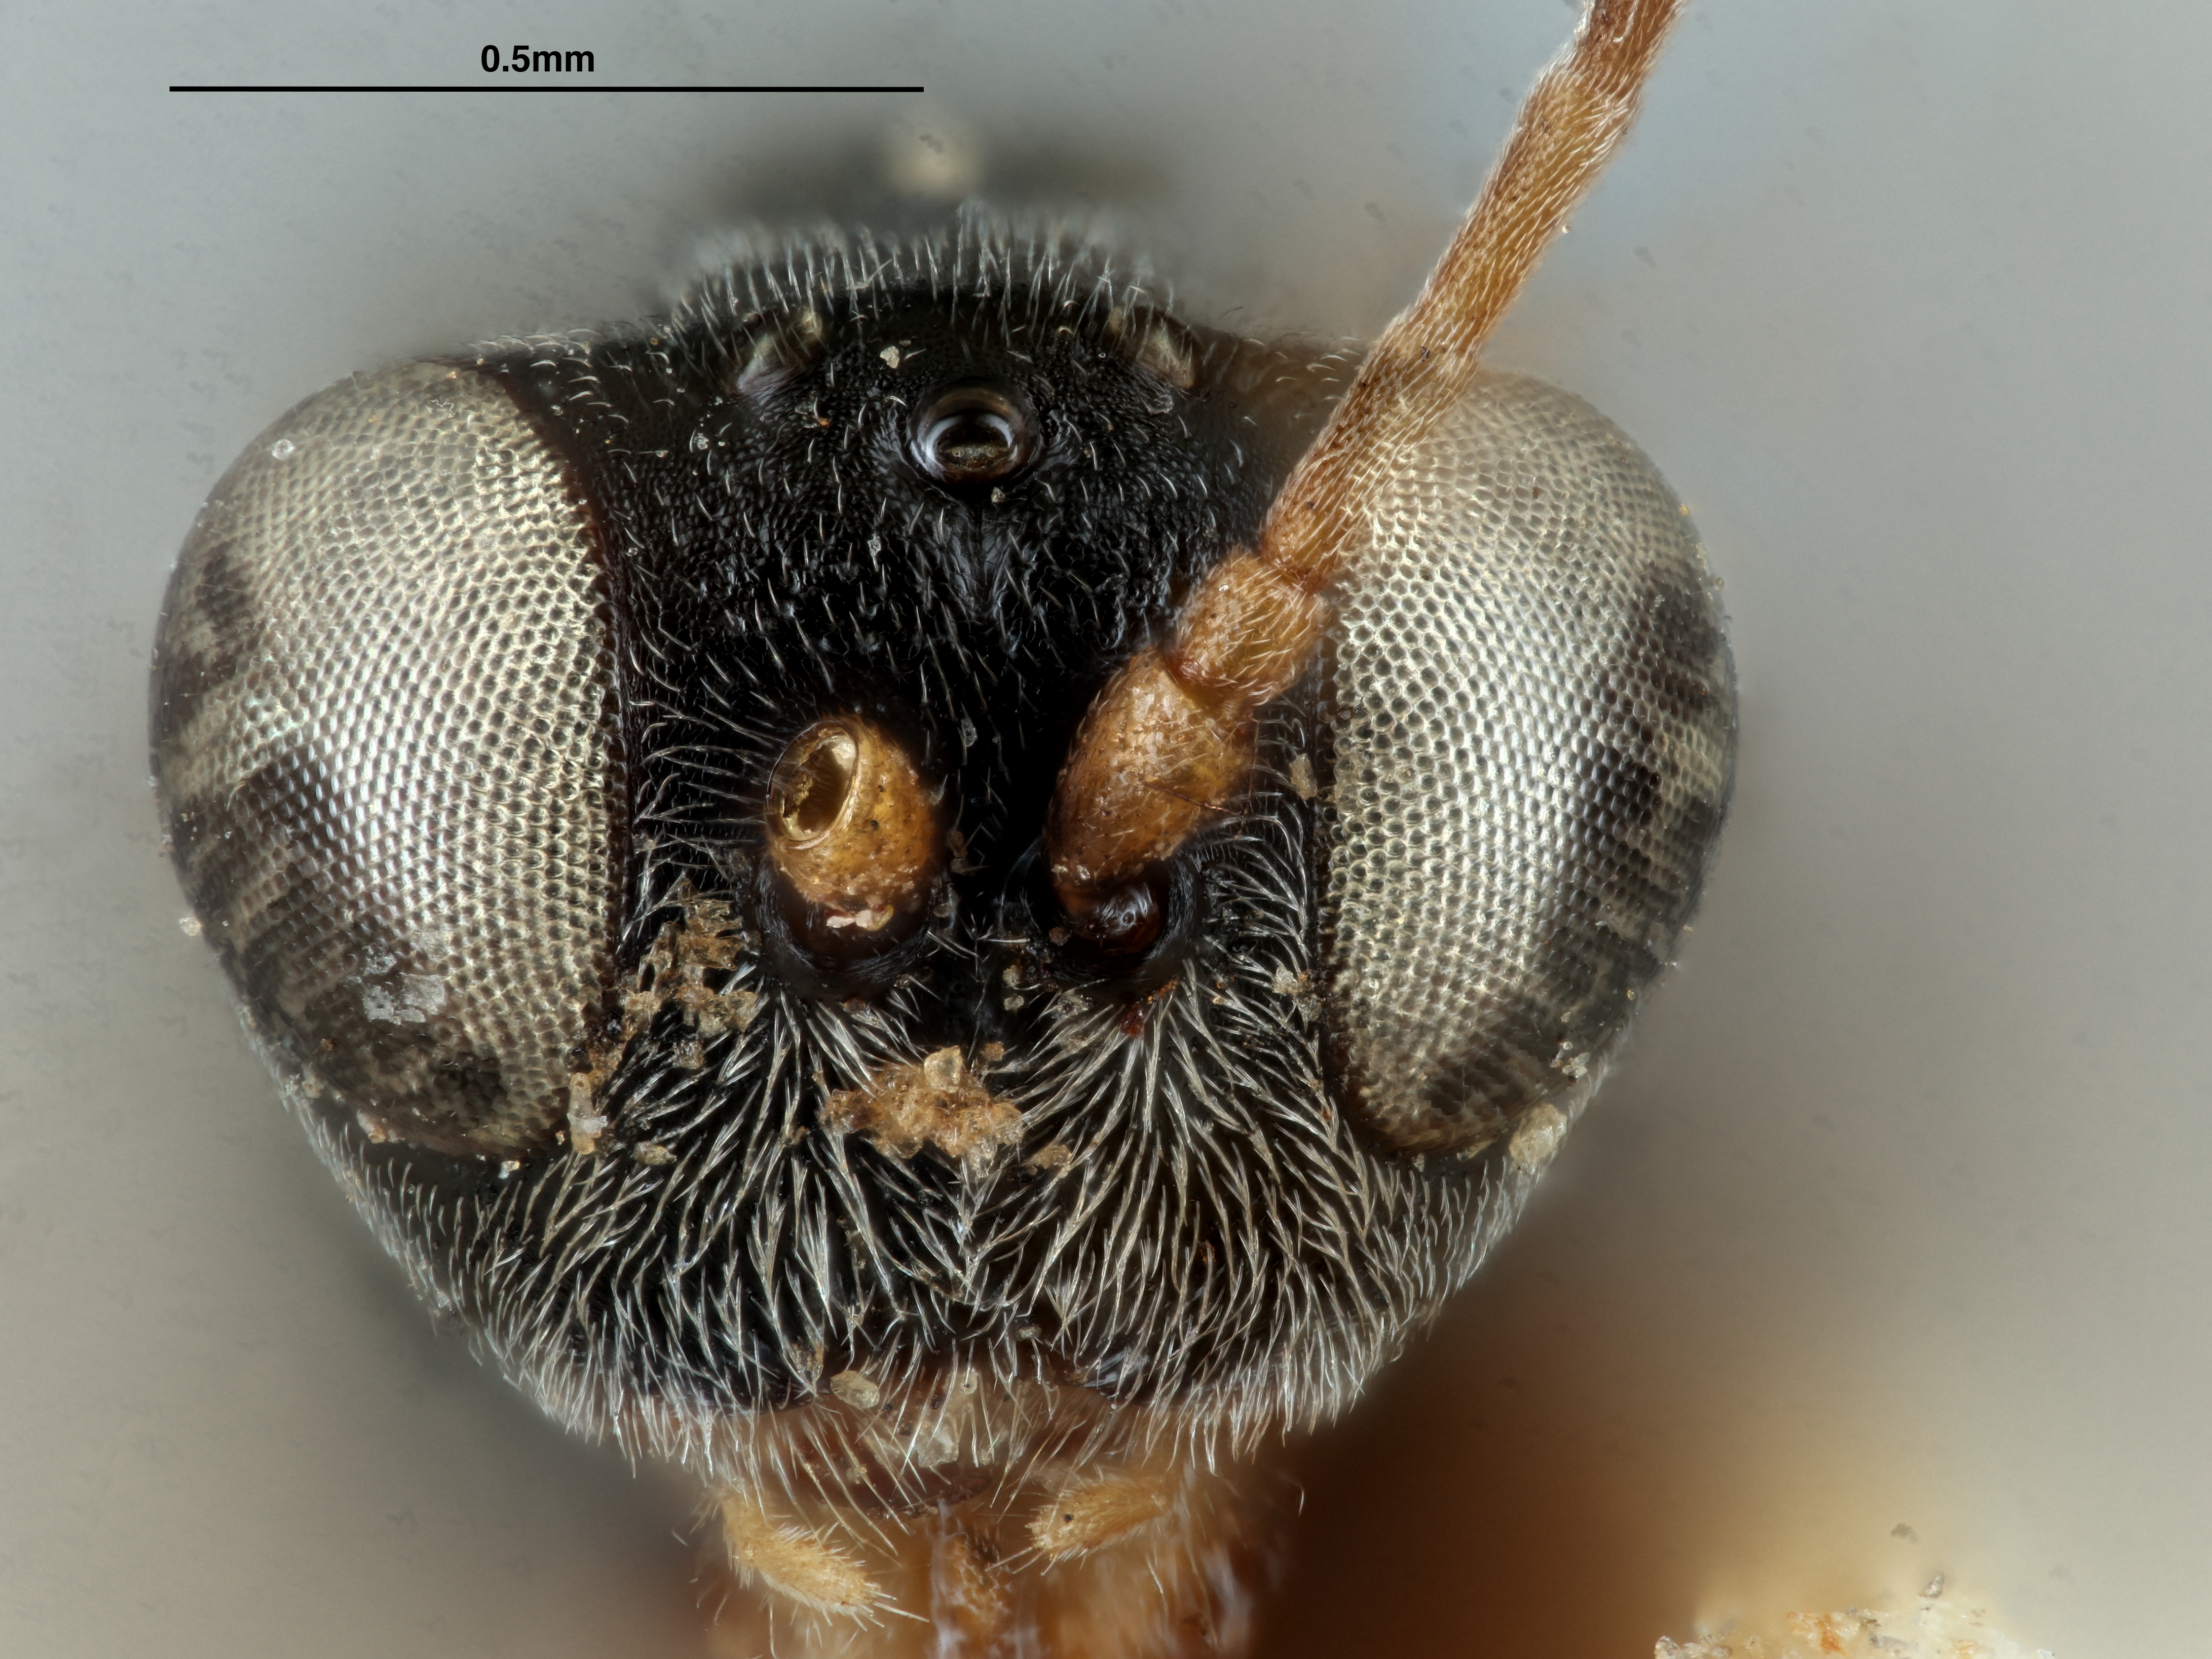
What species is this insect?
Ceroptres montensis
